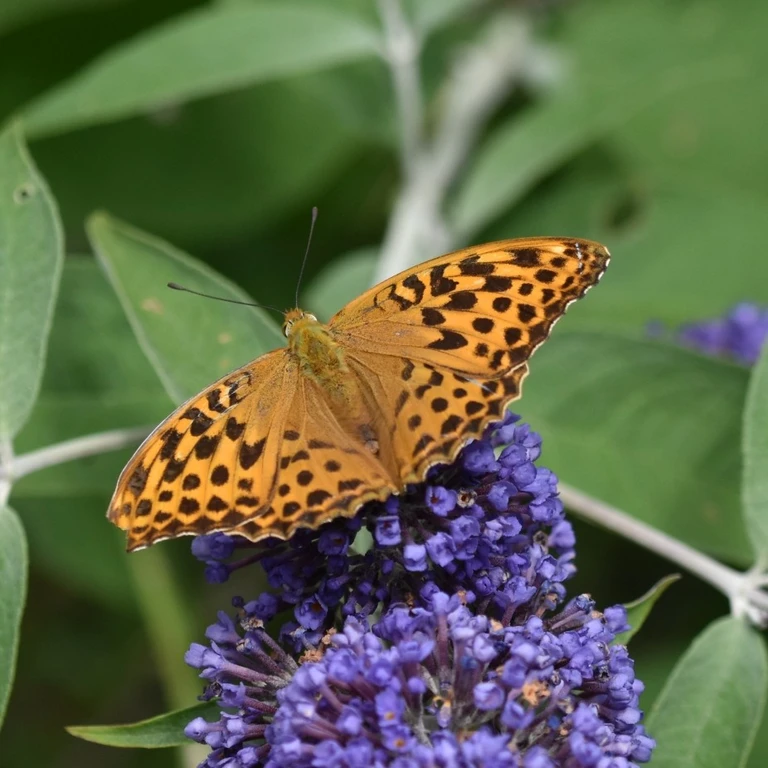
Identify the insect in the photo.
Argynnis paphia
